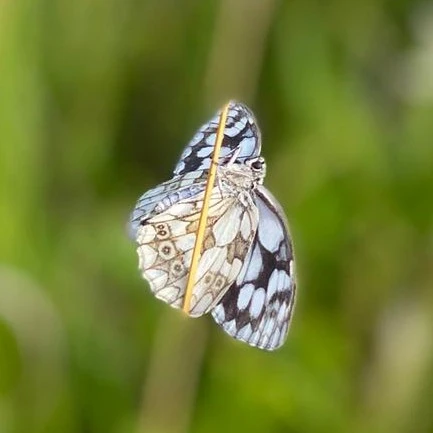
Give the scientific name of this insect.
Melanargia galathea
